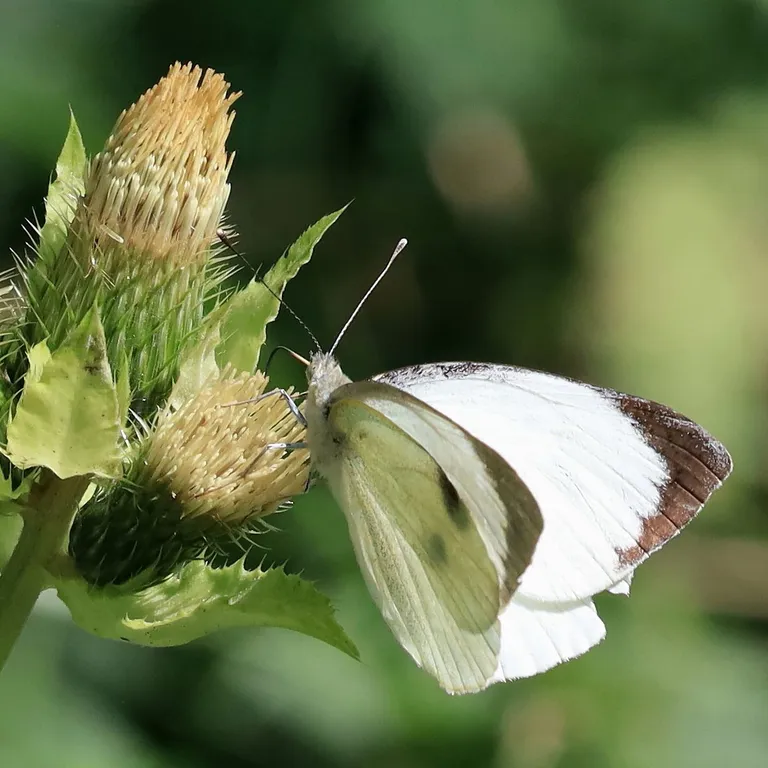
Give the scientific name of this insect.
Pieris brassicae
